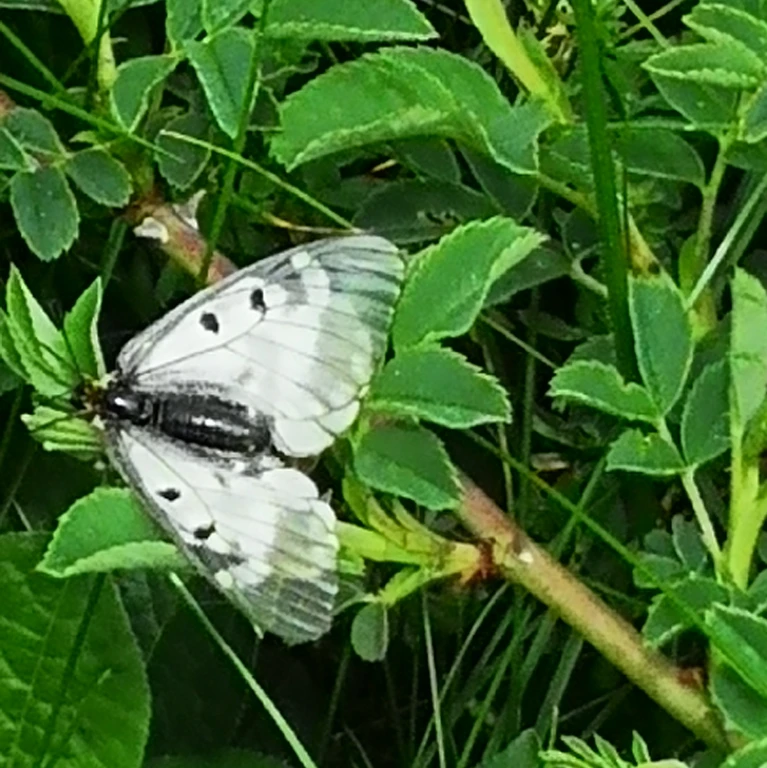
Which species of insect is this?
Parnassius mnemosyne
